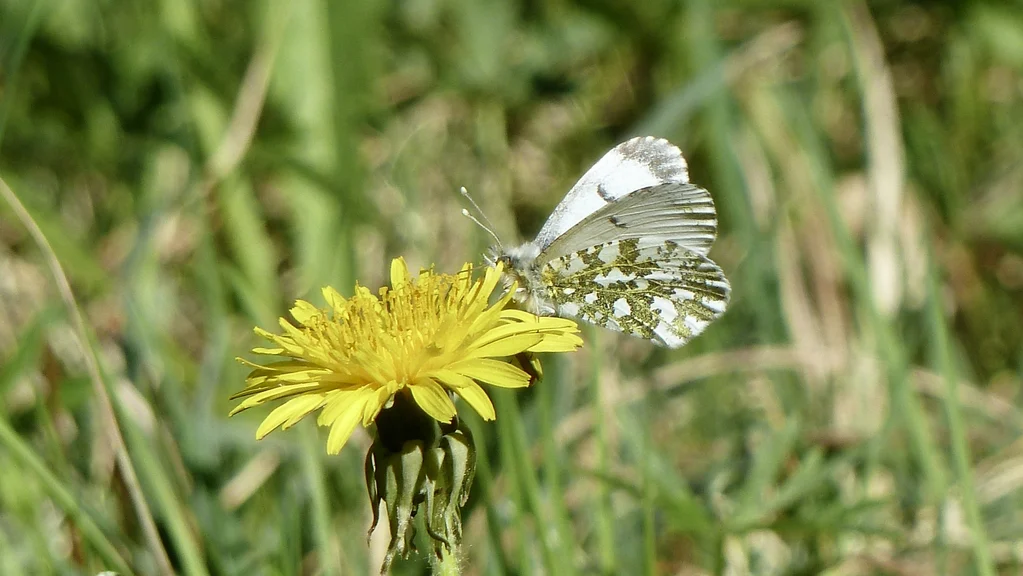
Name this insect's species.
Anthocharis cardamines
